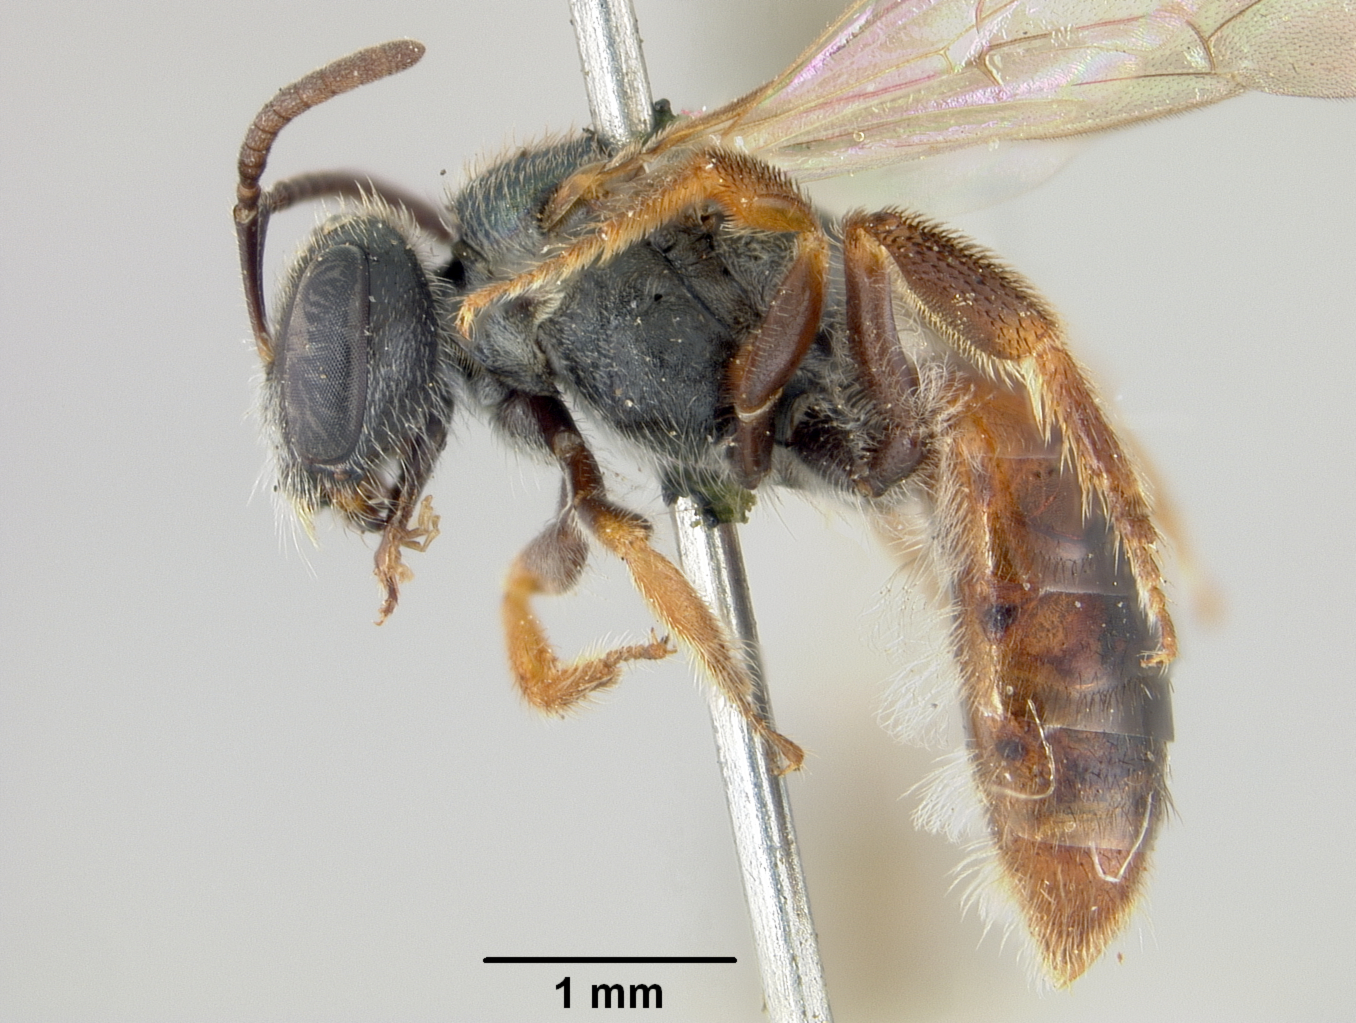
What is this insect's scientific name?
Halictus brisbanensis
